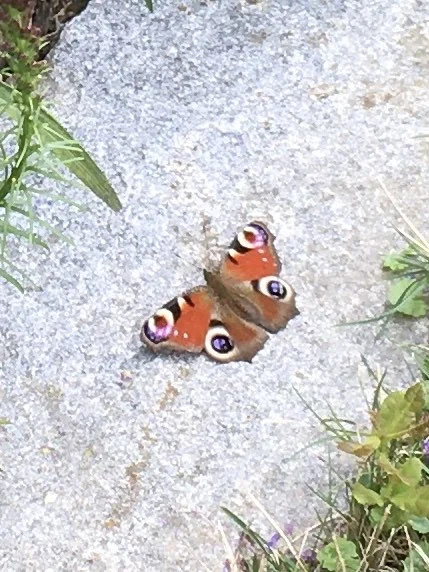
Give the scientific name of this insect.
Aglais io
